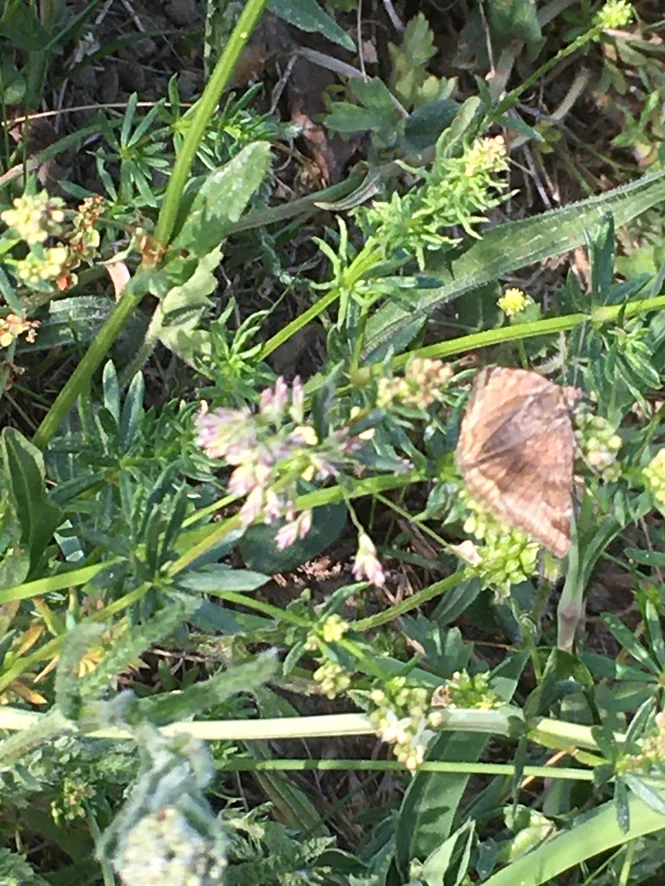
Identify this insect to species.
Euclidia glyphica
